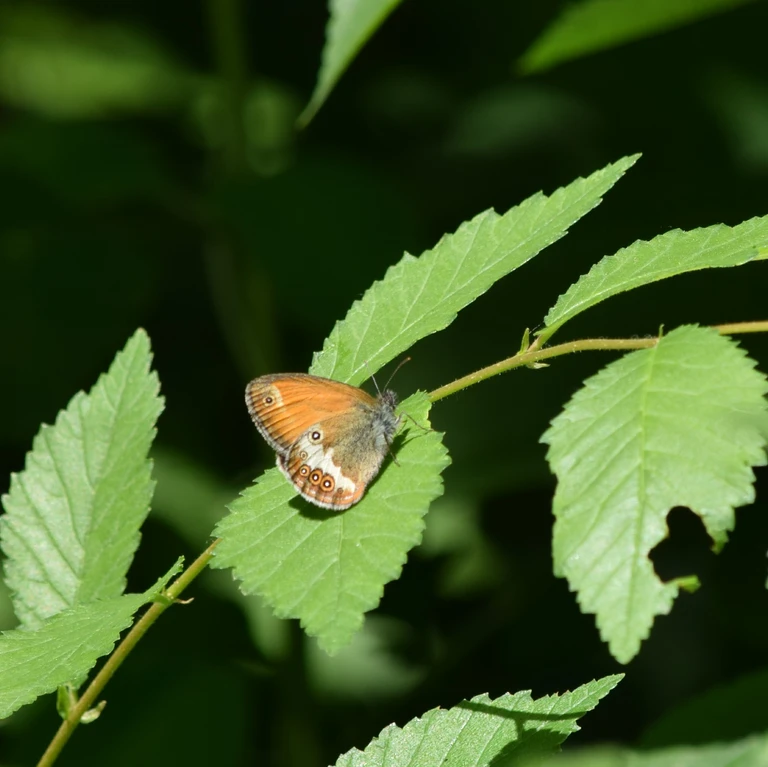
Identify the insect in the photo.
Coenonympha arcania
